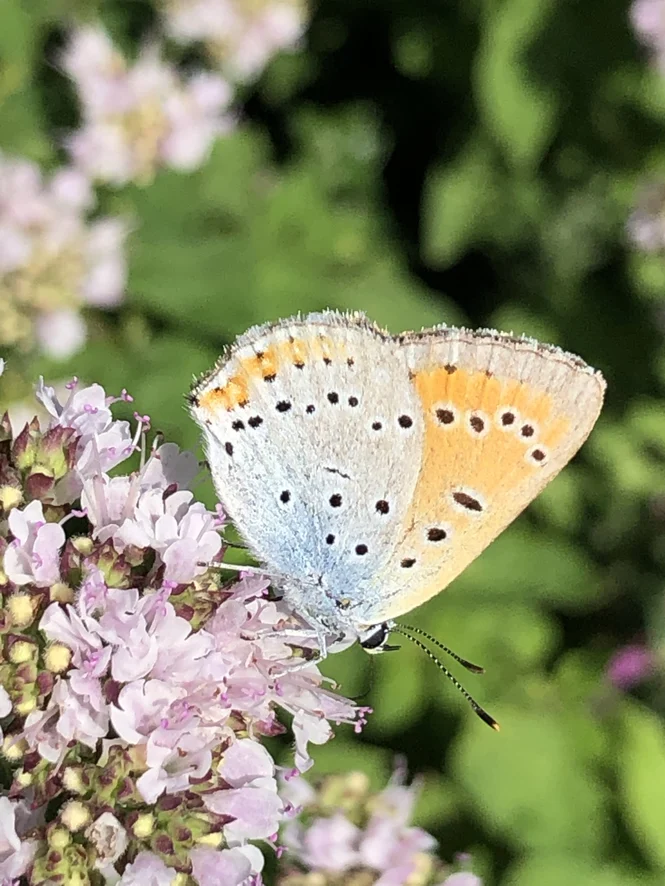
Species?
Lycaena dispar
